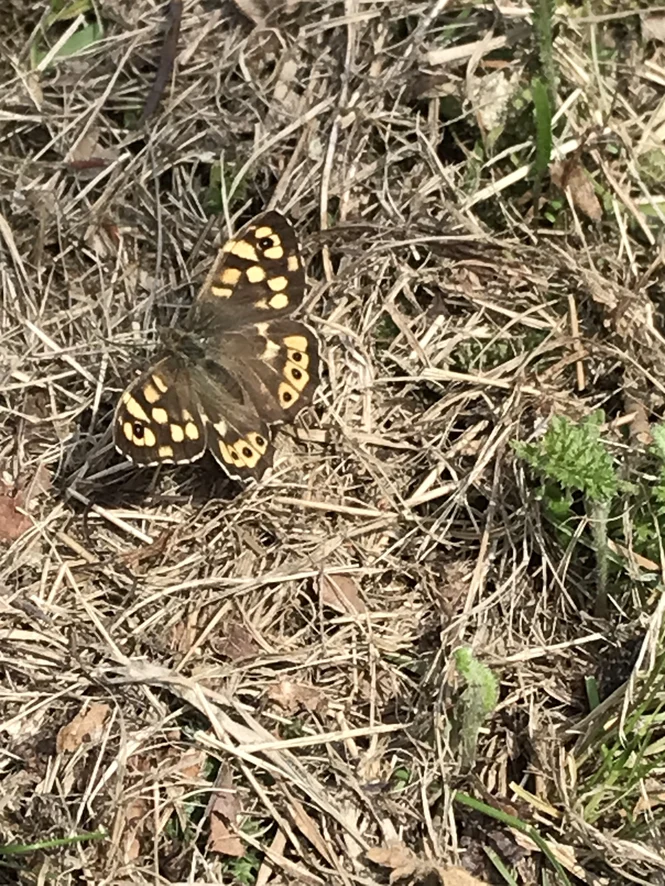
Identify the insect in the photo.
Pararge aegeria
